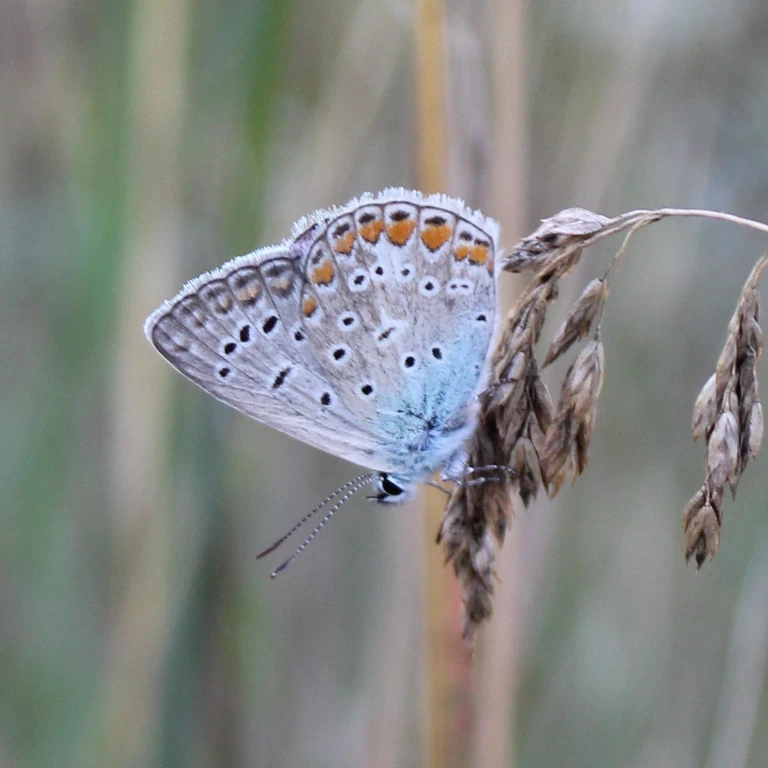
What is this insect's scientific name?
Polyommatus icarus
